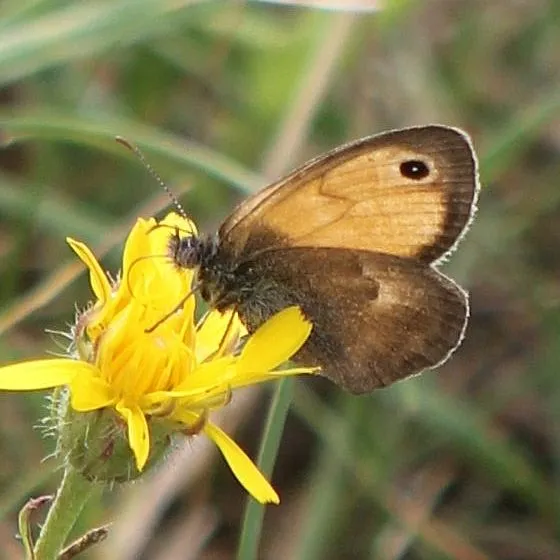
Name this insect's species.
Coenonympha pamphilus
